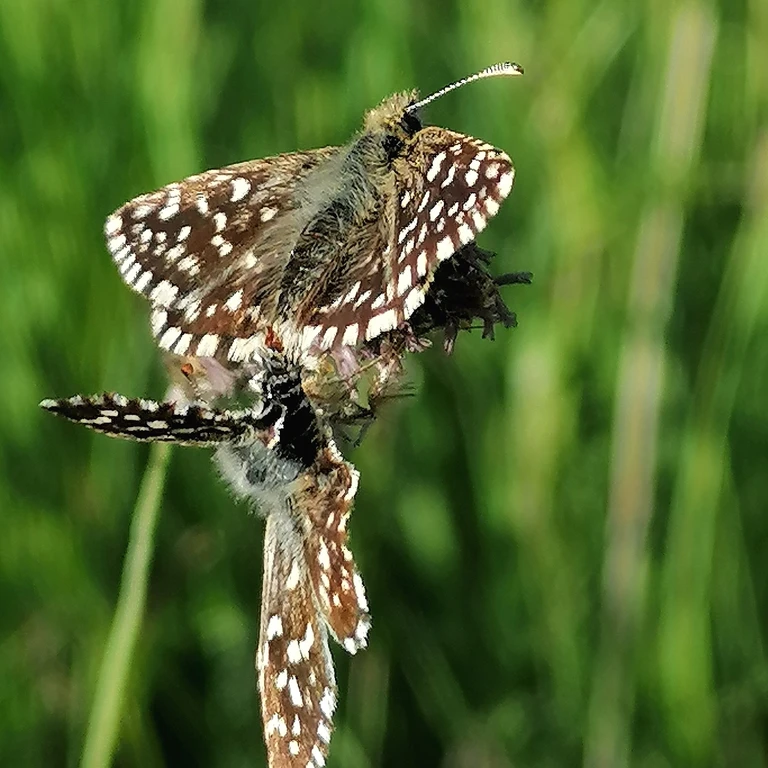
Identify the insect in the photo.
Pyrgus malvae
